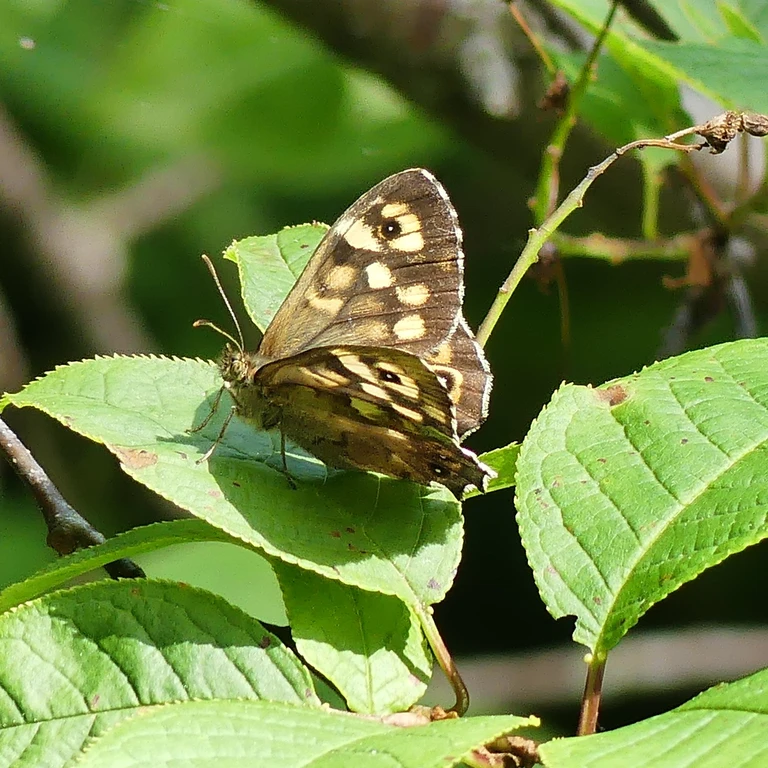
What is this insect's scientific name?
Pararge aegeria
